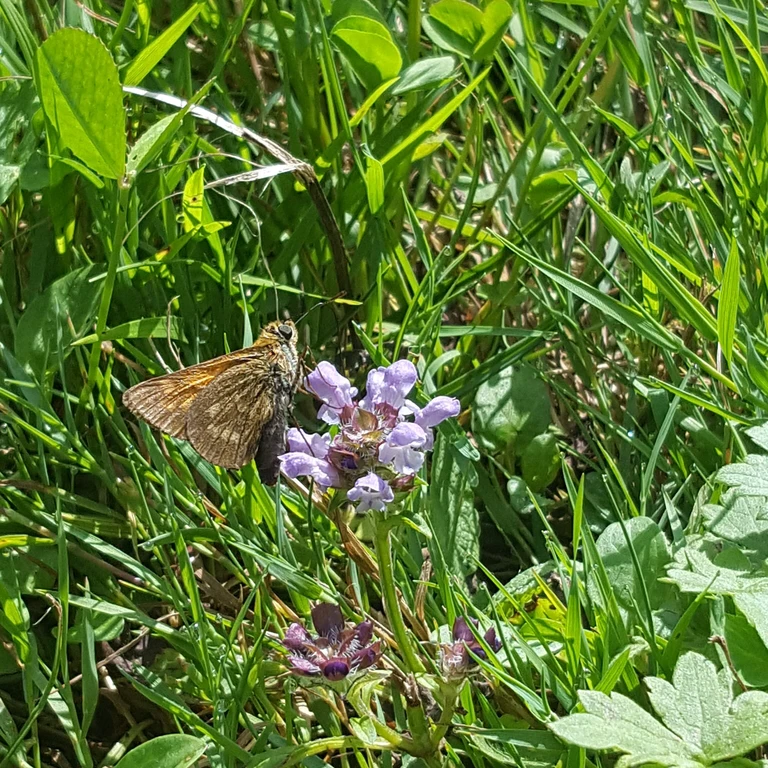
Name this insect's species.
Ochlodes sylvanus (also Ochlodes venata)
